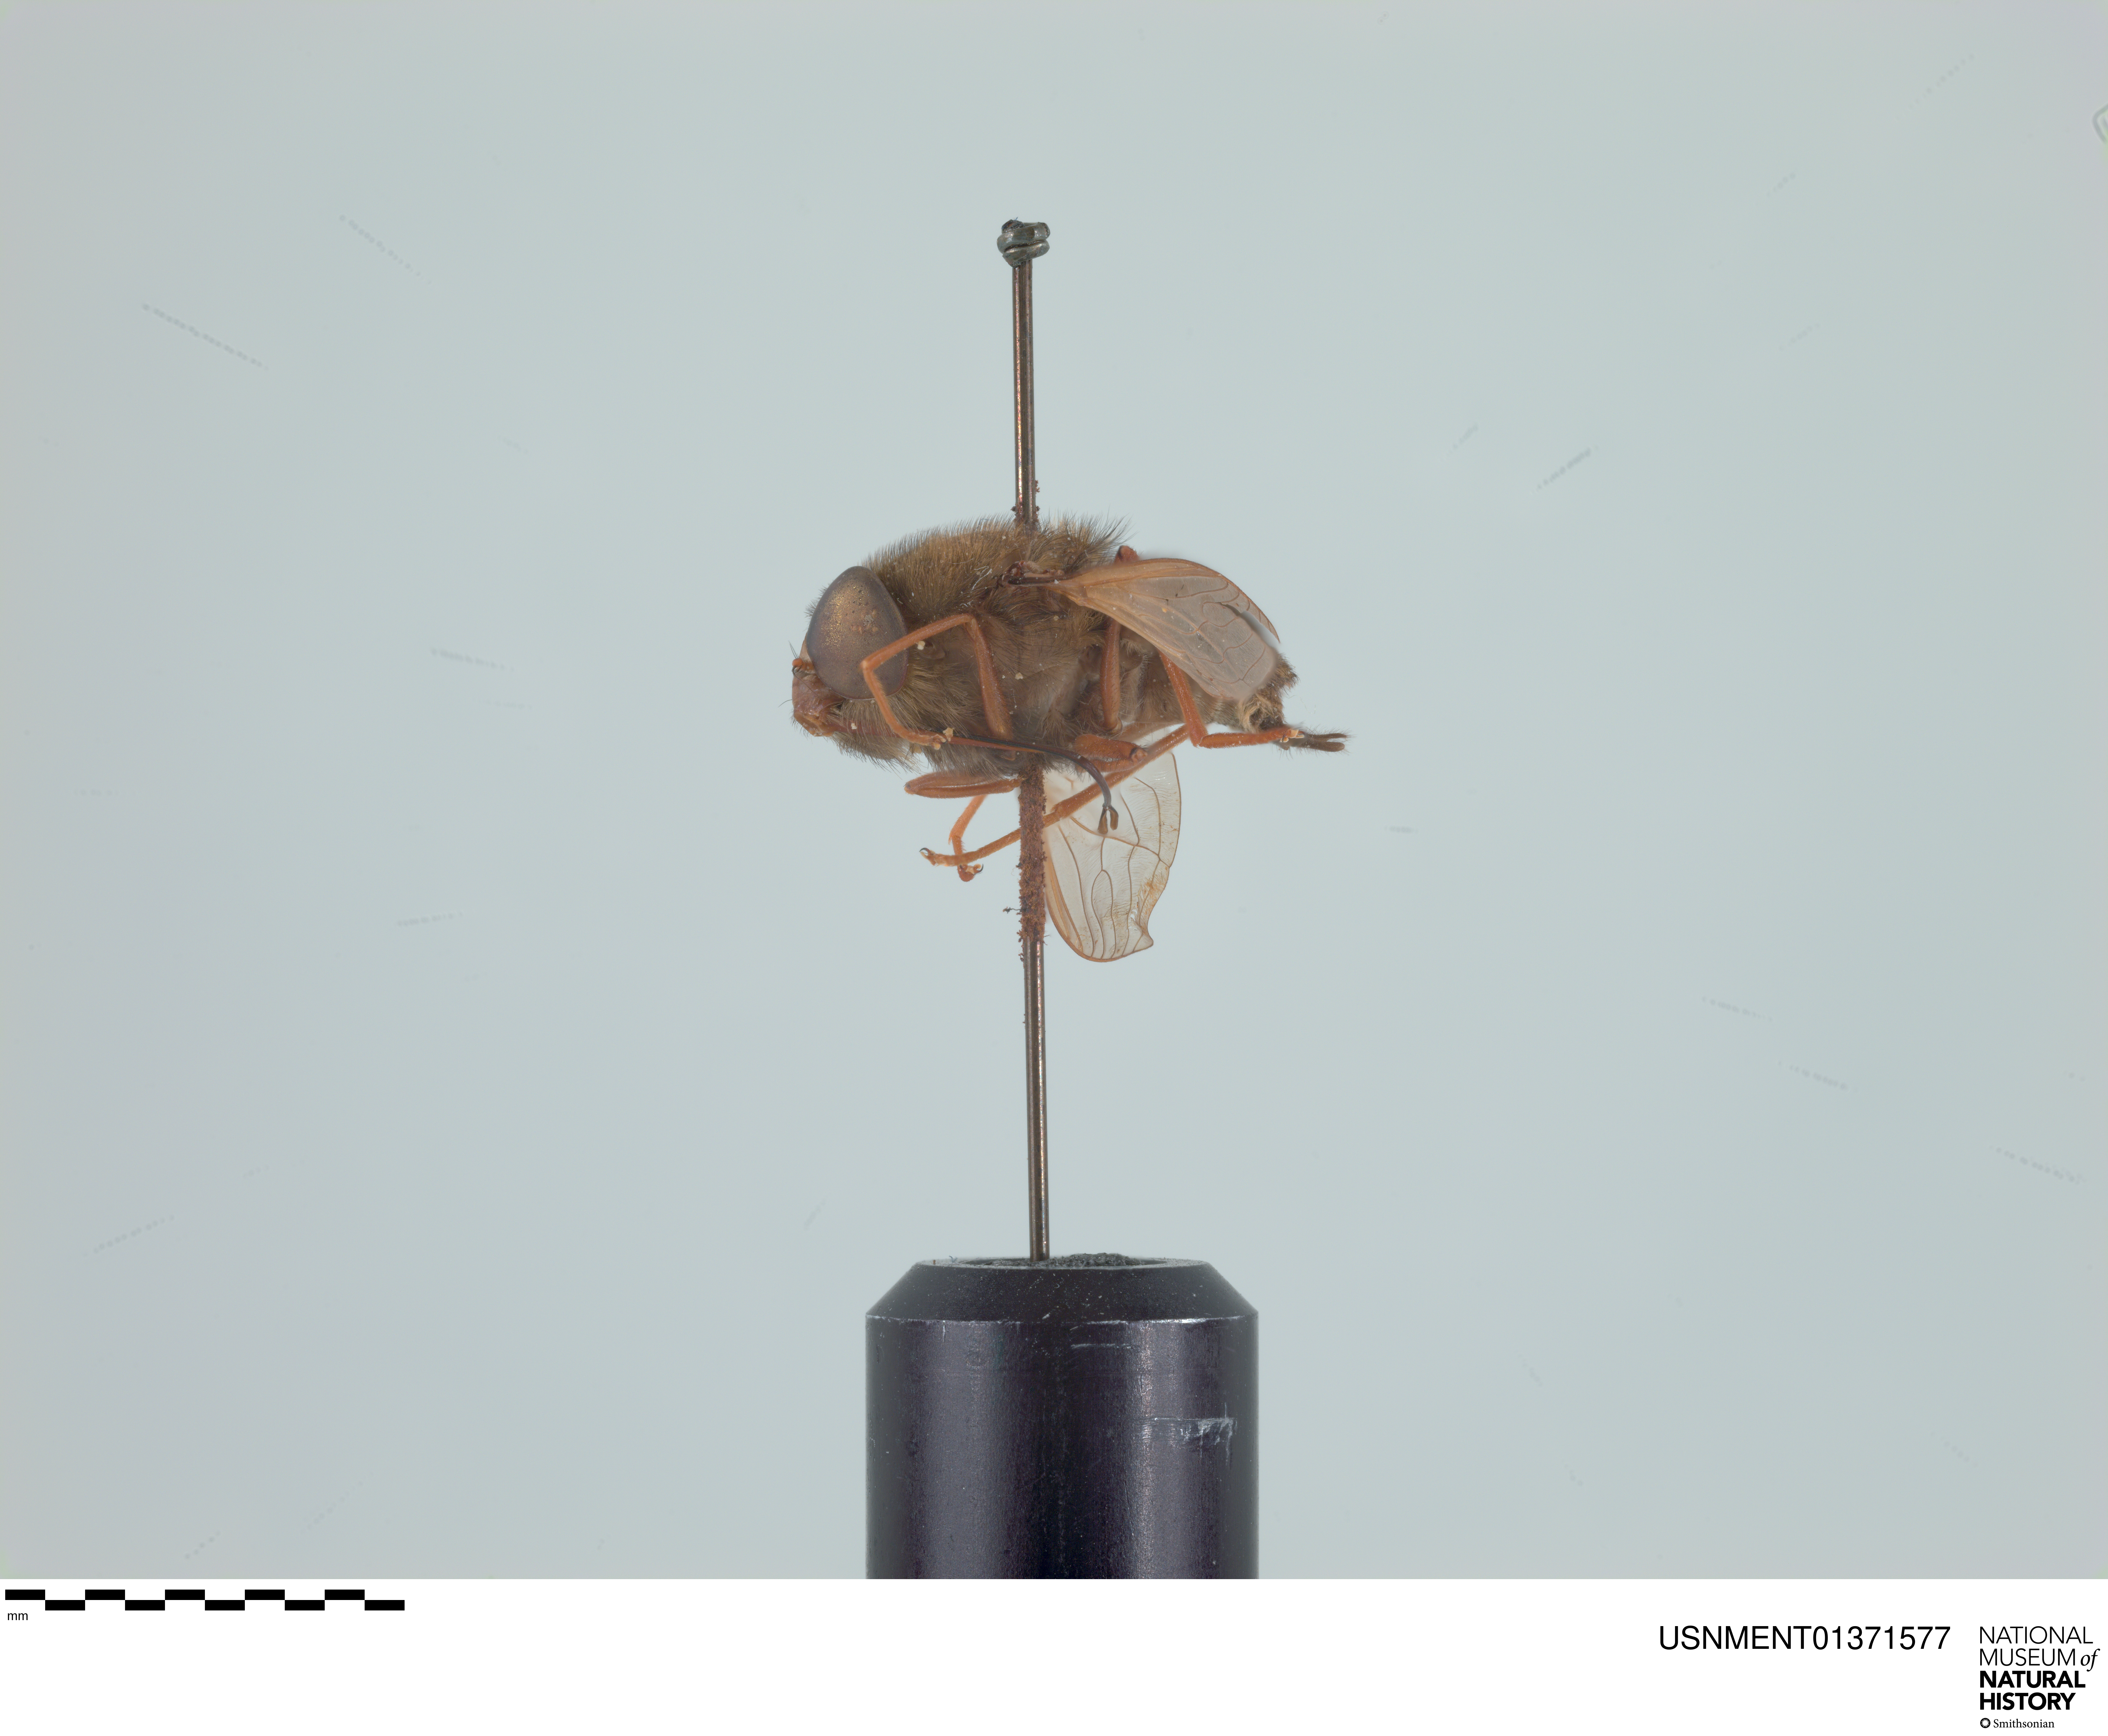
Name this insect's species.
Prosoeca atra
